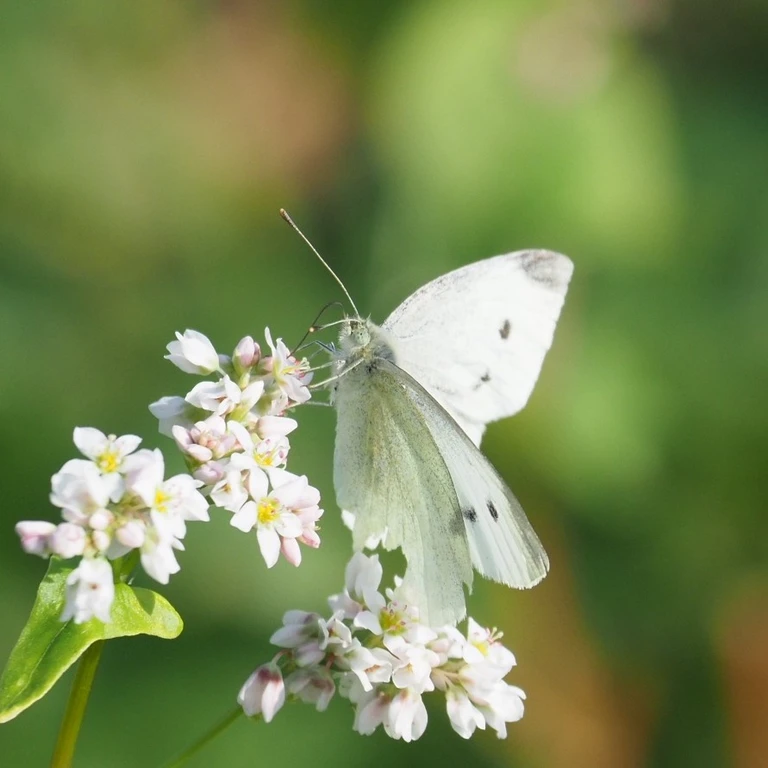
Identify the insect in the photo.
Pieris rapae
